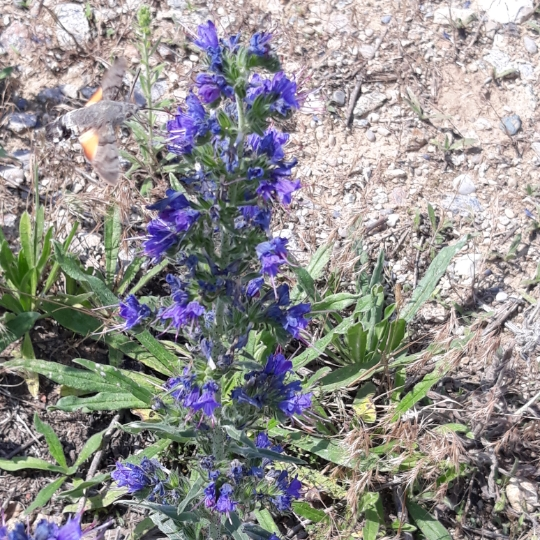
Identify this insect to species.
Macroglossum stellatarum
